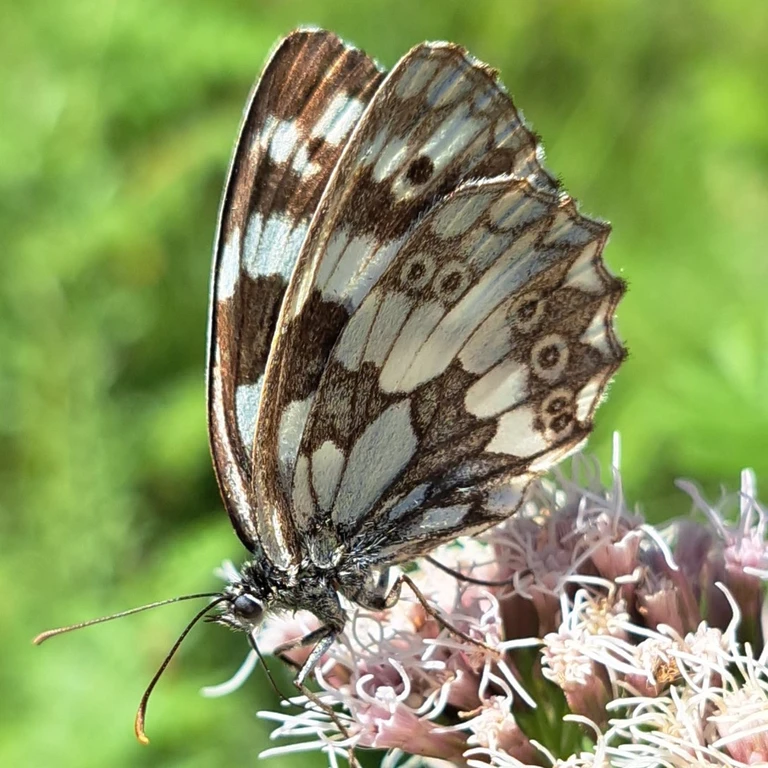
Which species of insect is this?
Melanargia galathea
